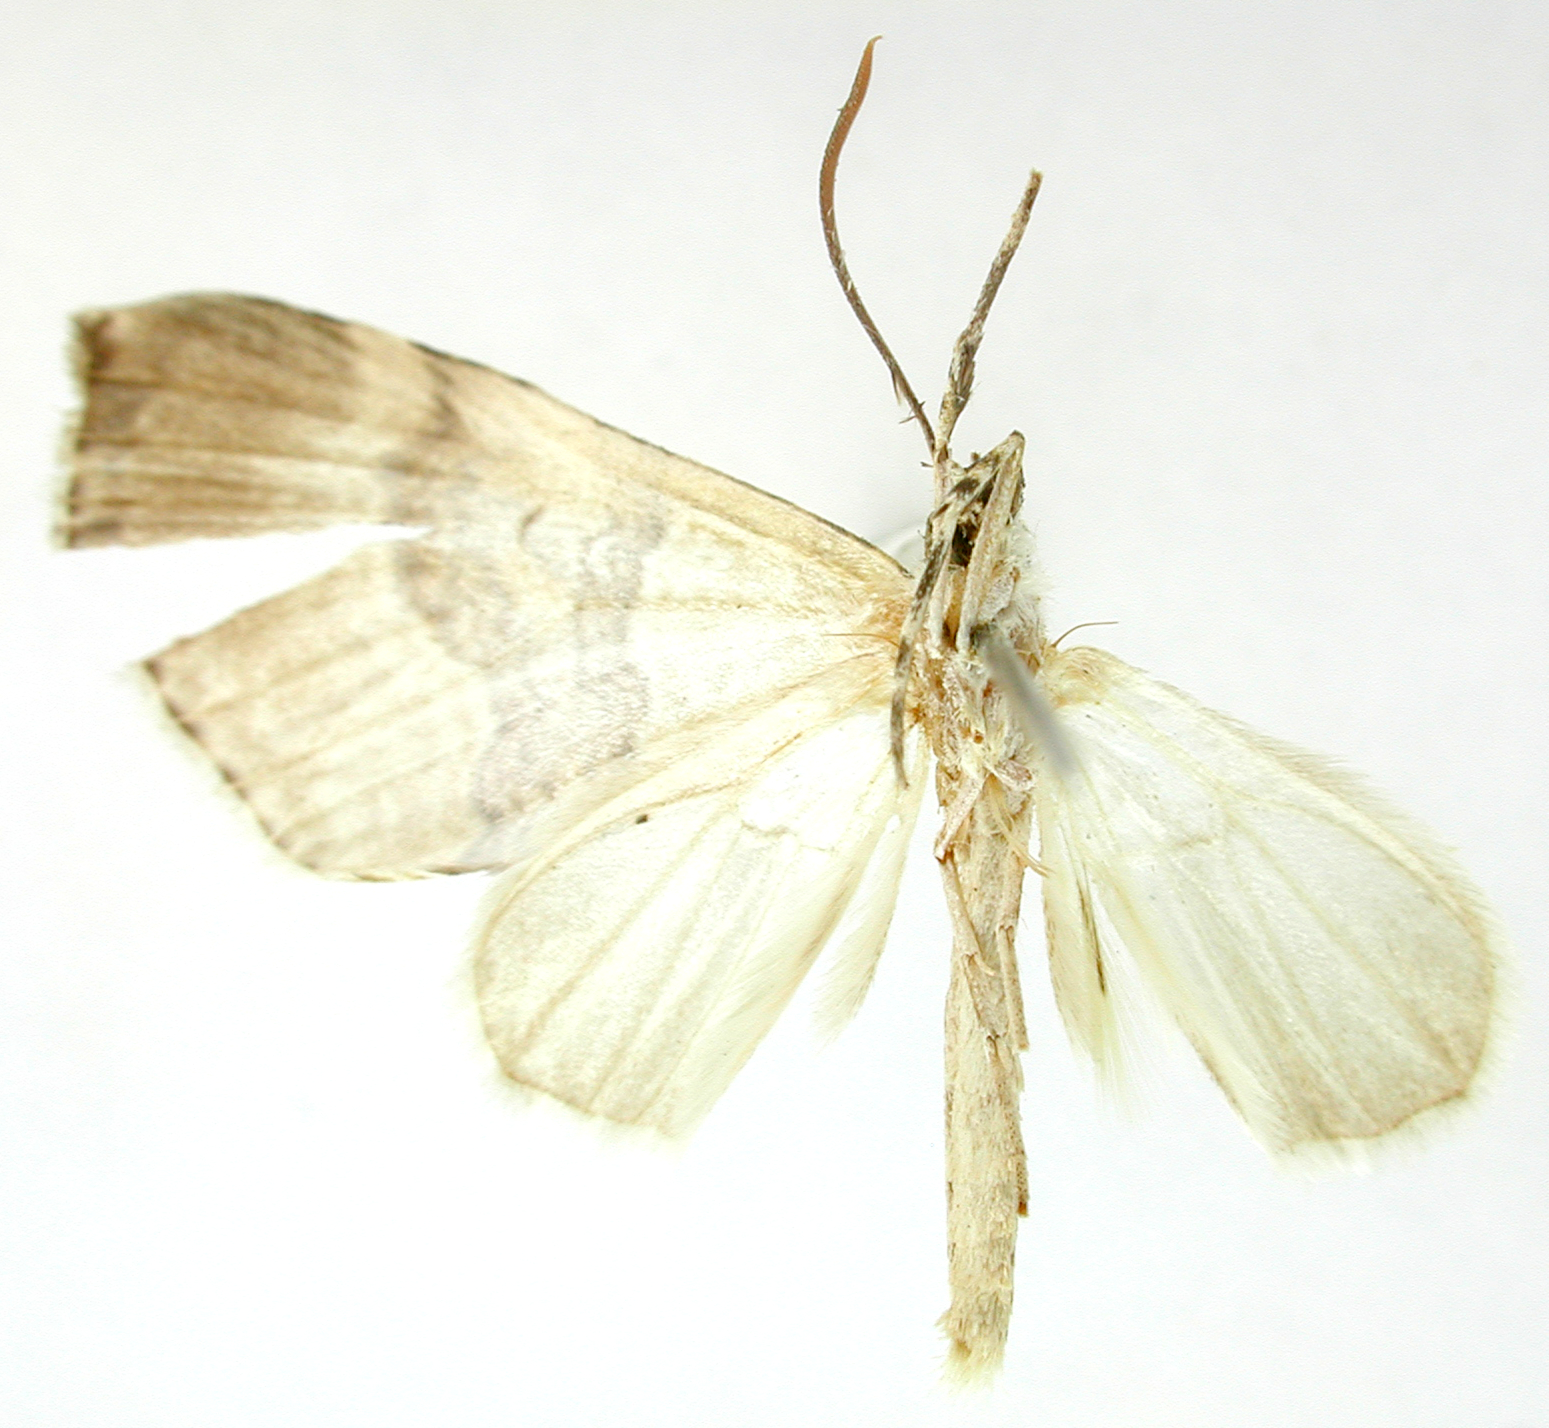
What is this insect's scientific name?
Rhopalodes concinna
